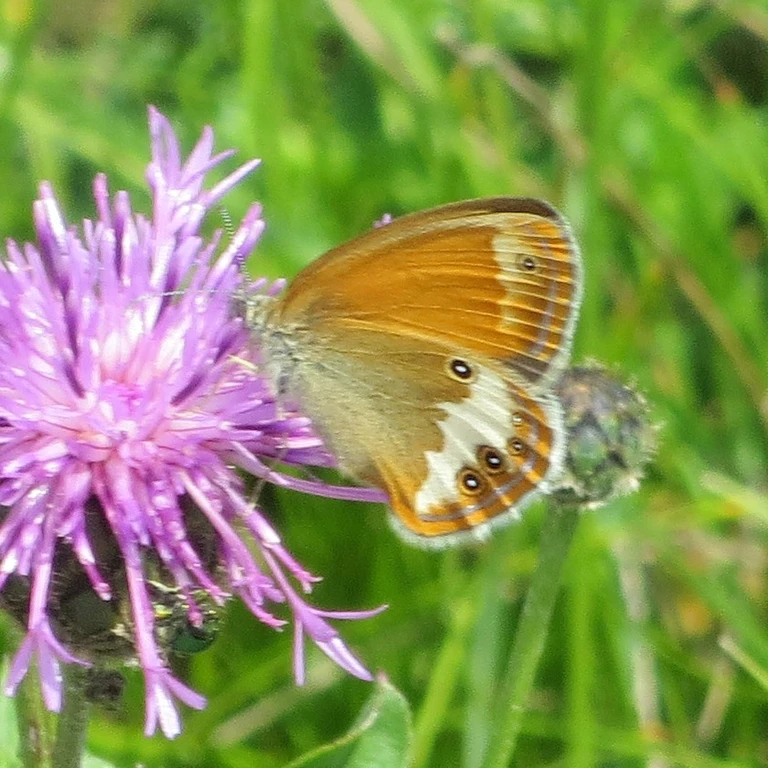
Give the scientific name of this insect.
Coenonympha arcania
